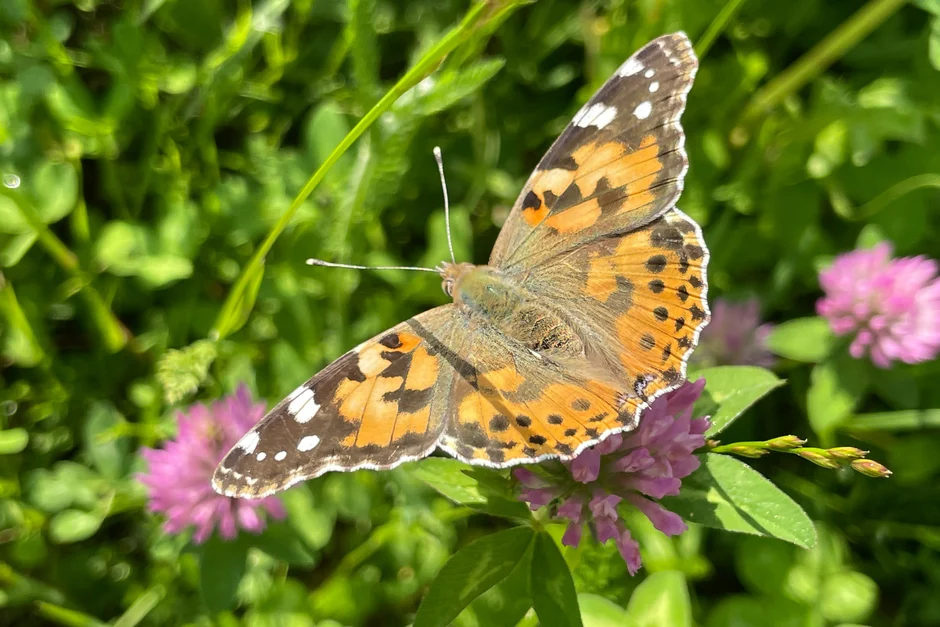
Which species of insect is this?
Vanessa cardui
